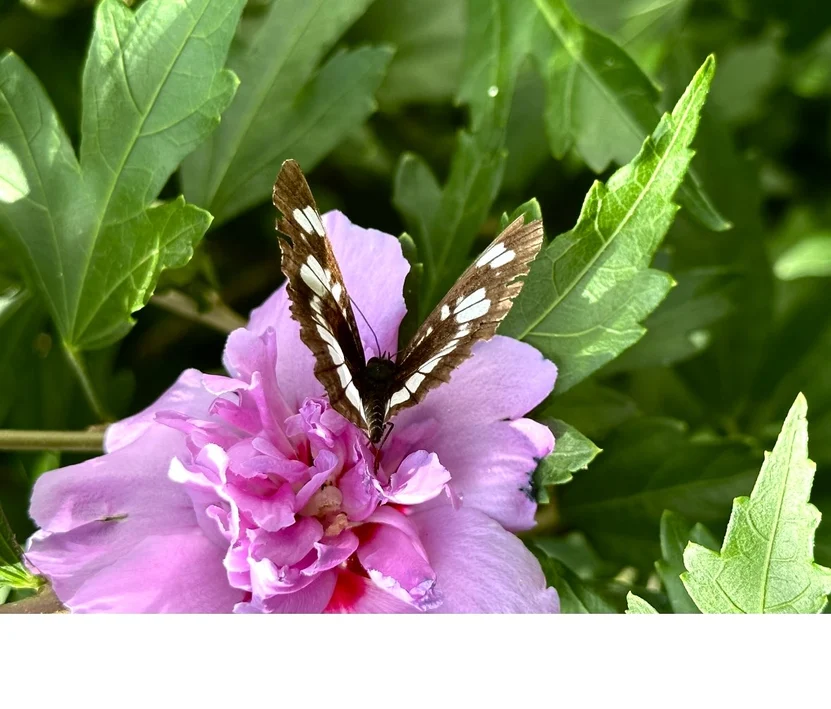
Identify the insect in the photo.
Neptis rivularis
